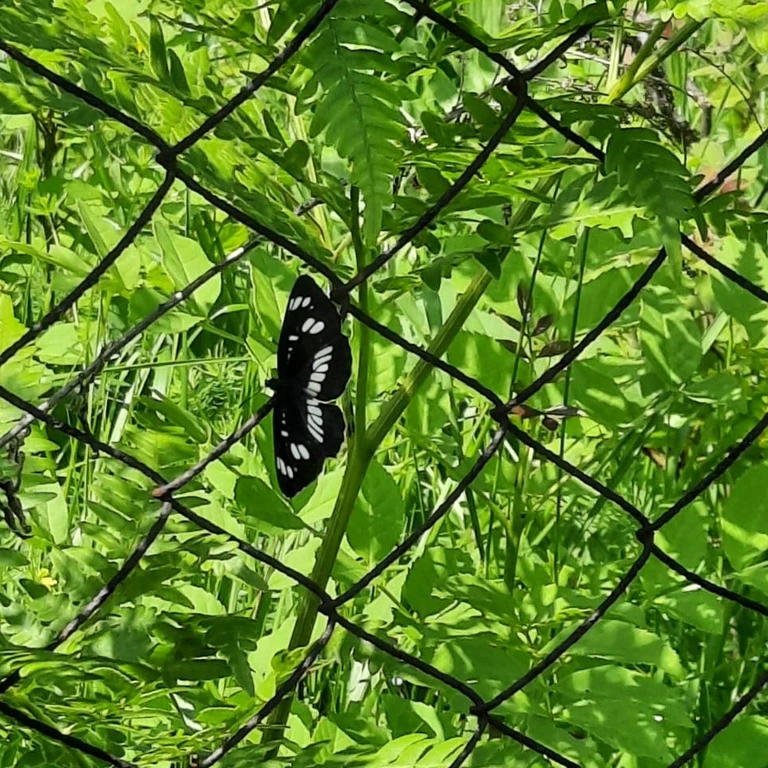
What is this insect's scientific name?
Neptis rivularis
